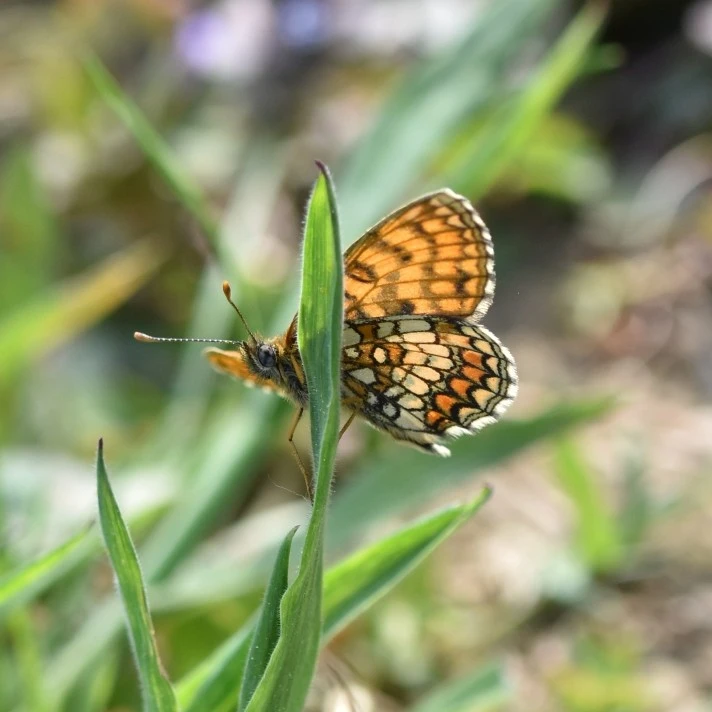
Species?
Melitaea athalia
